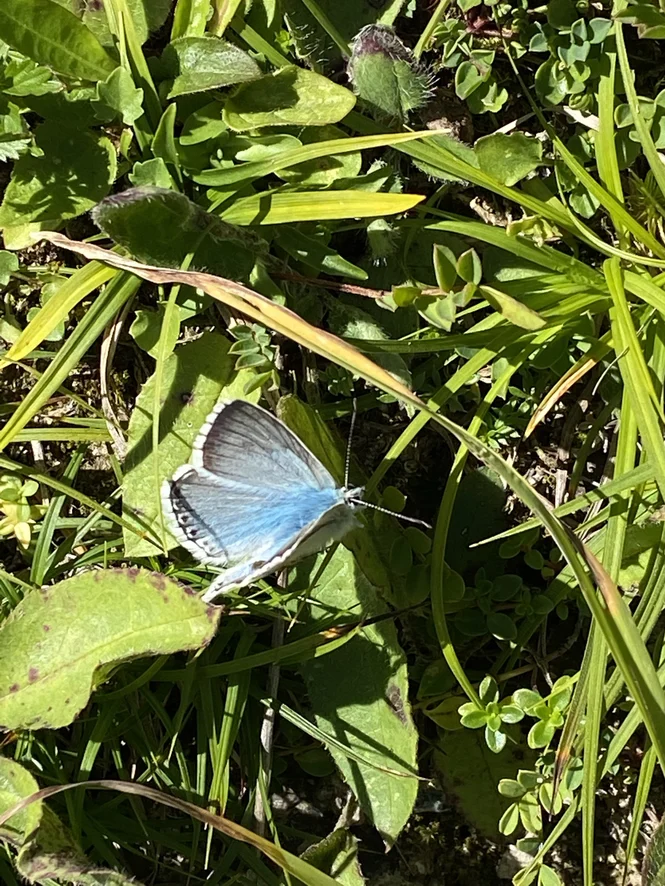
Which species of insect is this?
Lysandra coridon
